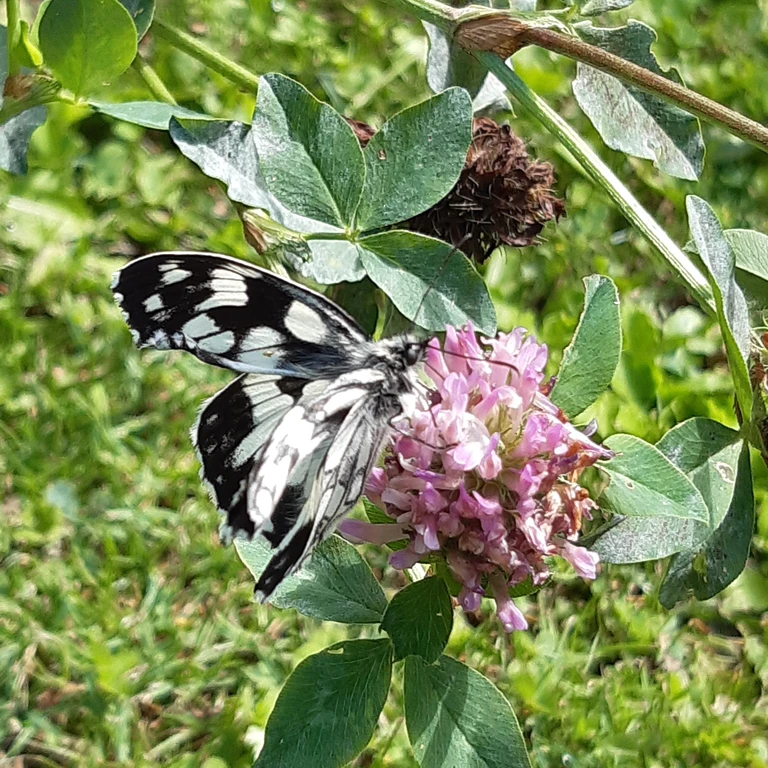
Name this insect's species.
Melanargia galathea
